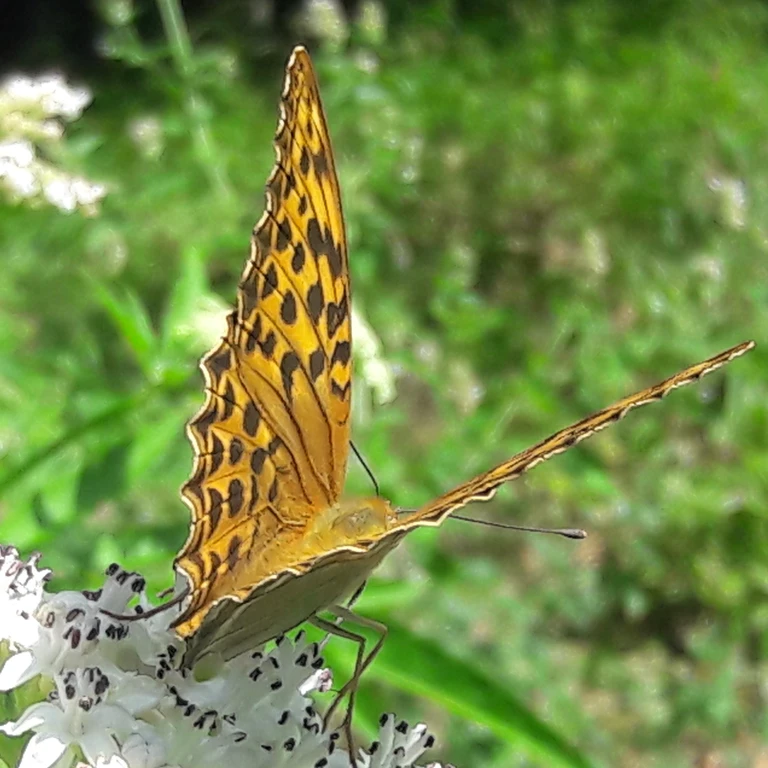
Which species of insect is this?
Argynnis paphia
